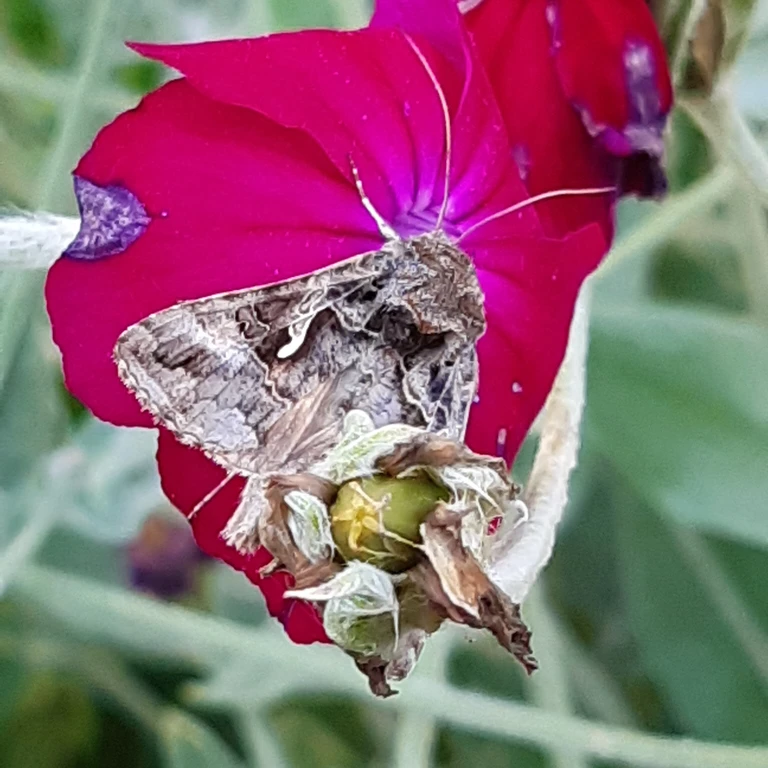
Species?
Autographa gamma
